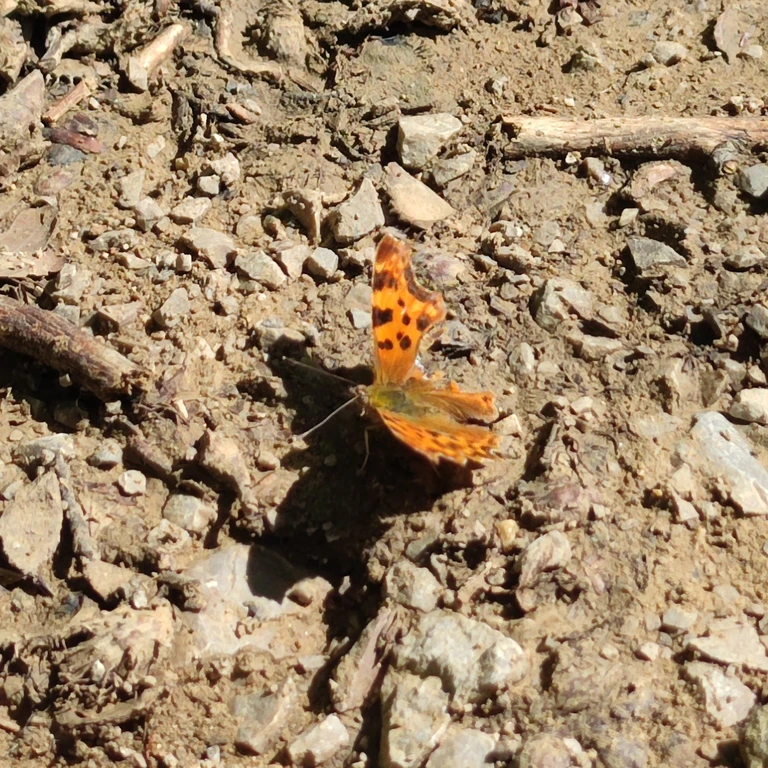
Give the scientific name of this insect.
Polygonia c-album
